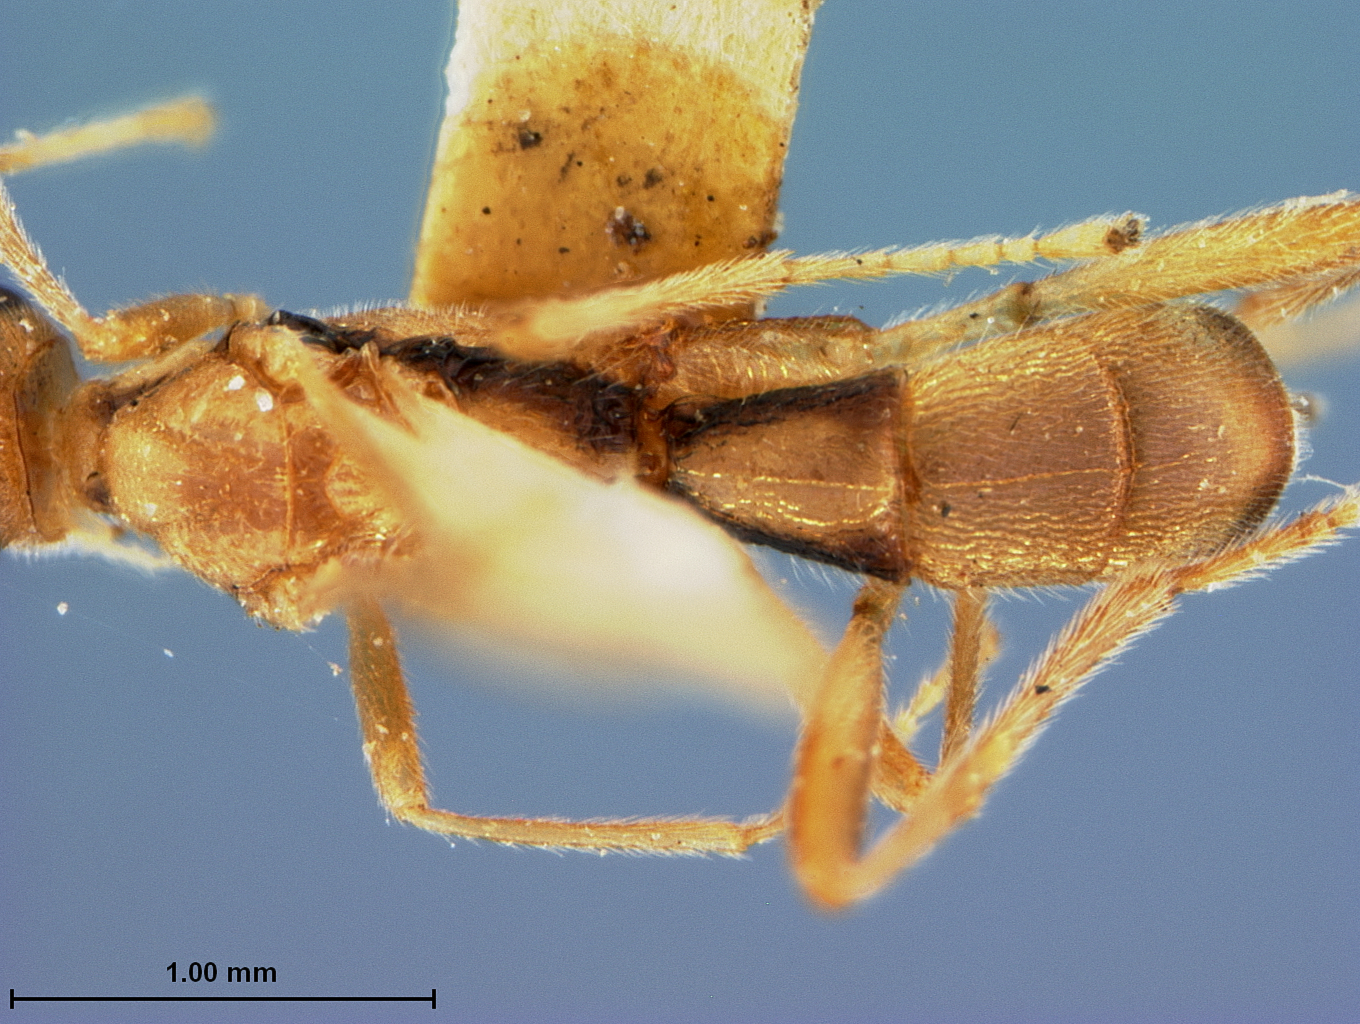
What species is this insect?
Rhogas simillimus
